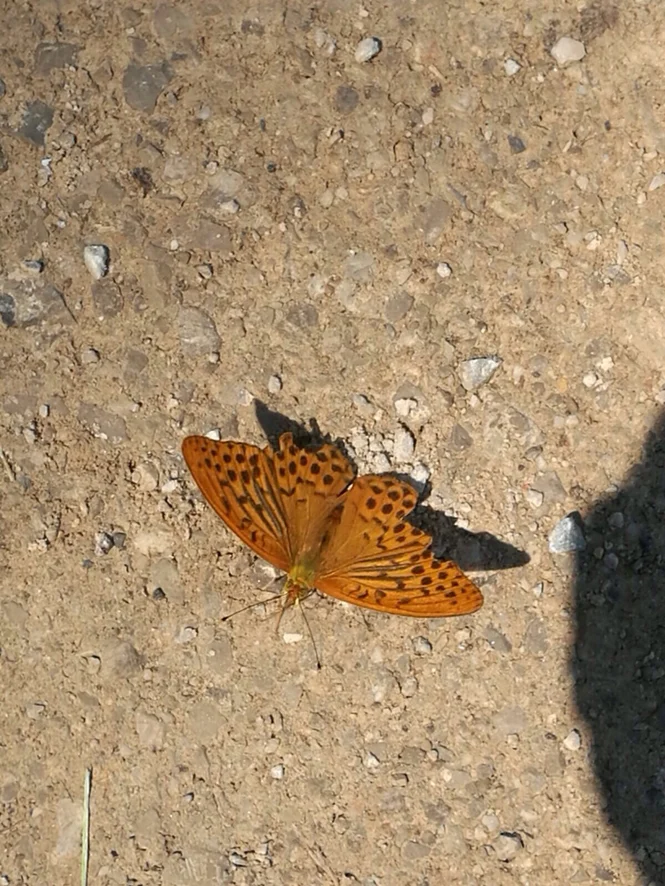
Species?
Argynnis paphia
